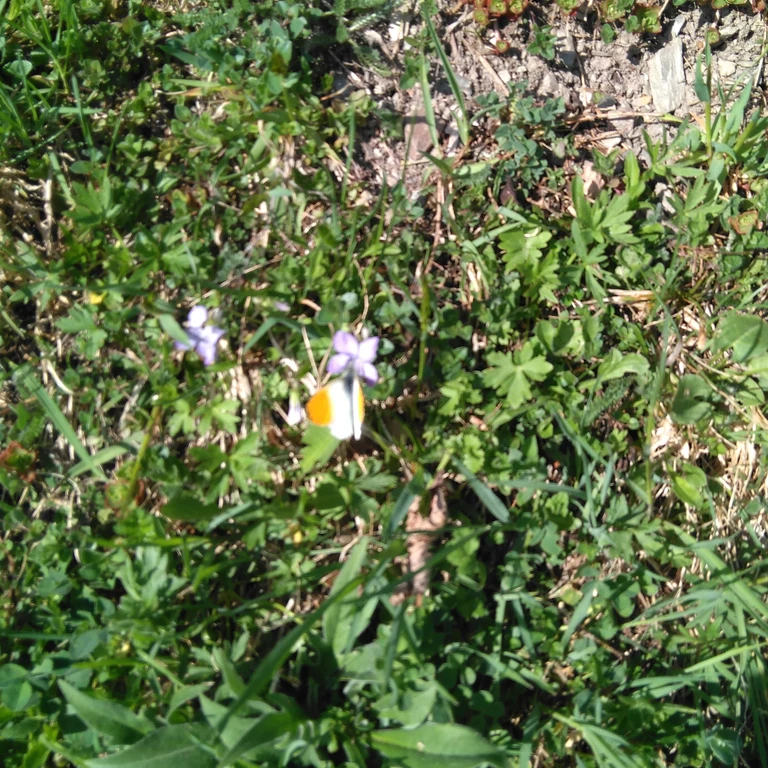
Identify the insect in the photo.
Anthocharis cardamines
